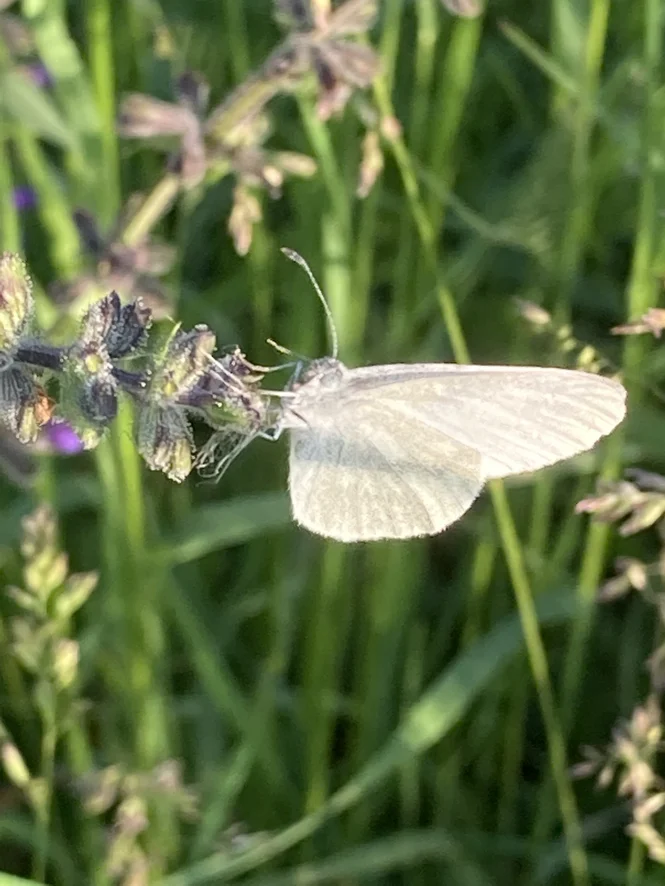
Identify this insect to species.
Leptidea sinapis/juvernica
